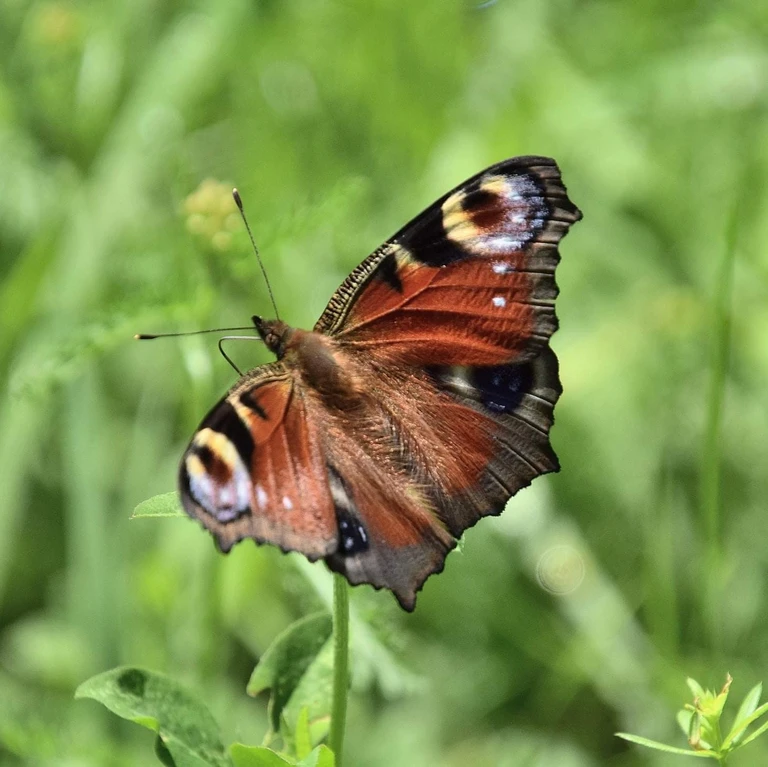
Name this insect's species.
Aglais io
